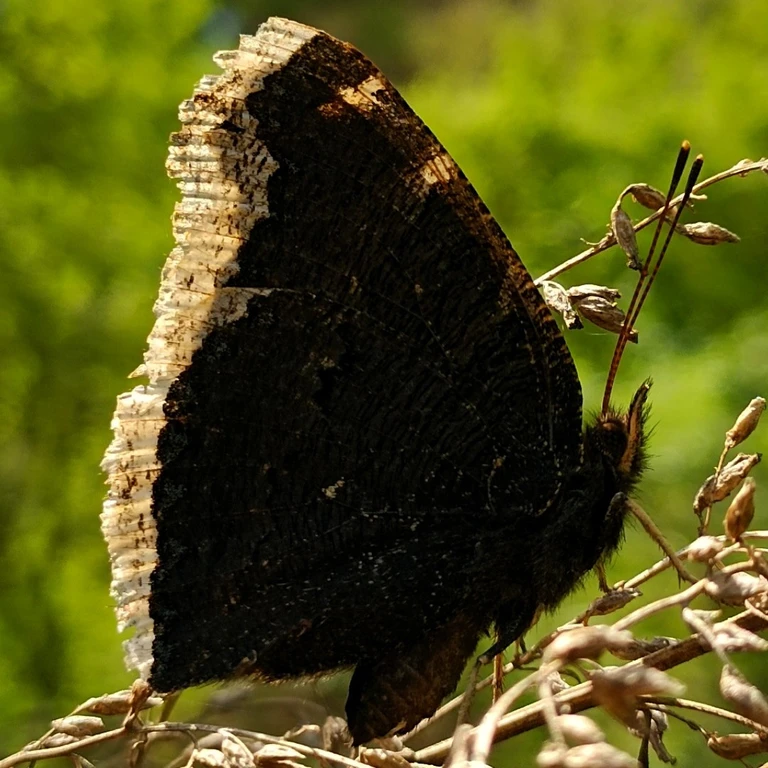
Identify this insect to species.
Nymphalis antiopa
